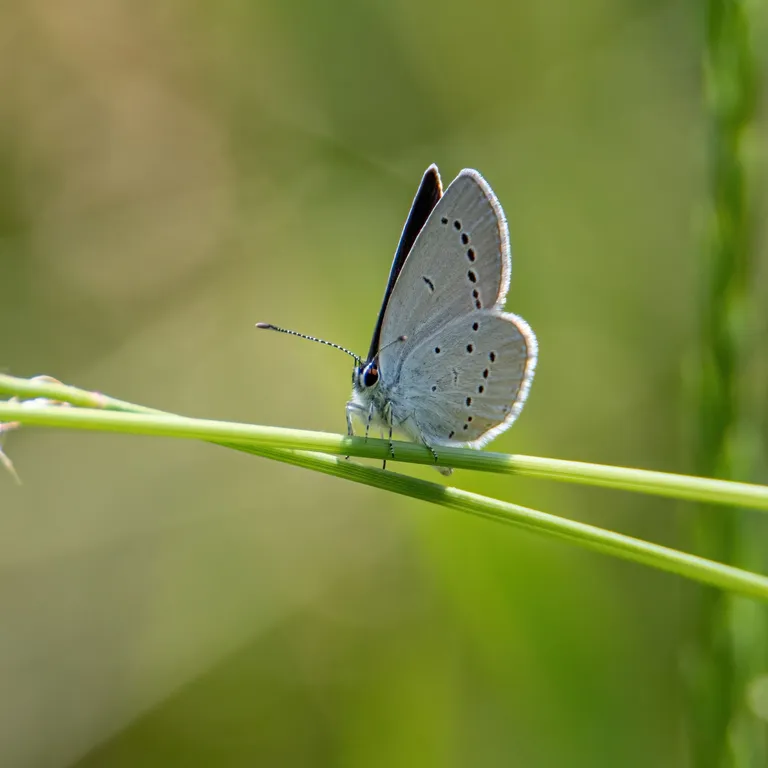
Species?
Cupido minimus
